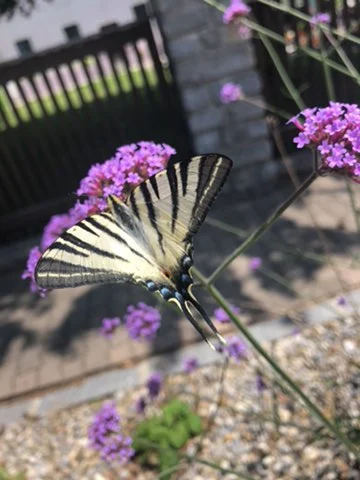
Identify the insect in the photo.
Iphiclides podalirius
